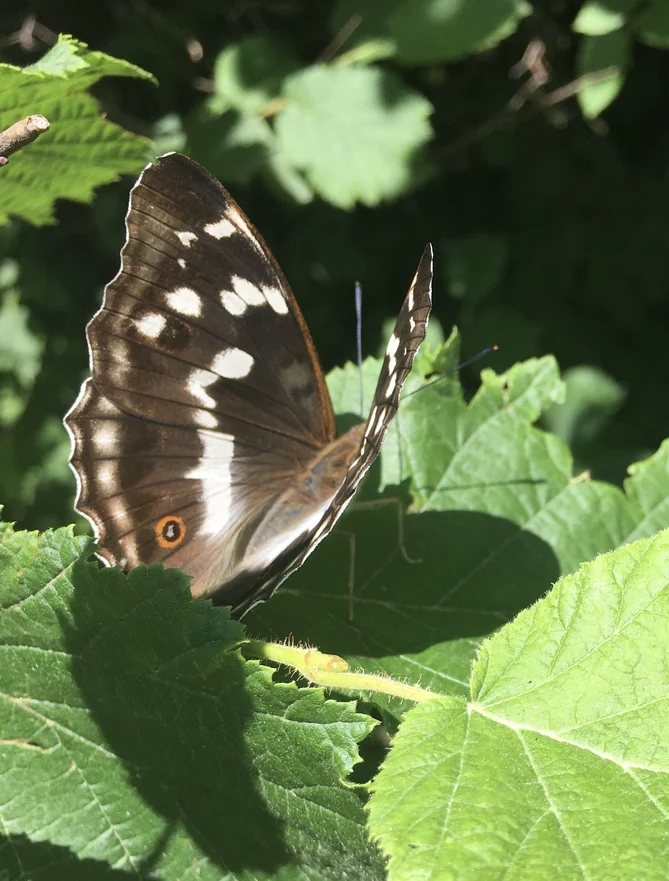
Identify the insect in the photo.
Apatura iris
